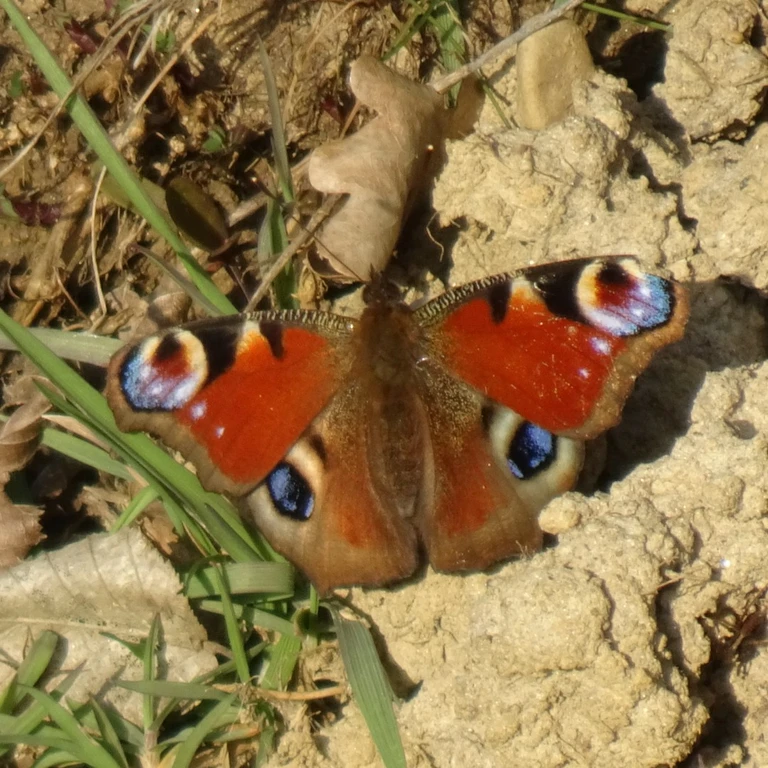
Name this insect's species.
Aglais io
